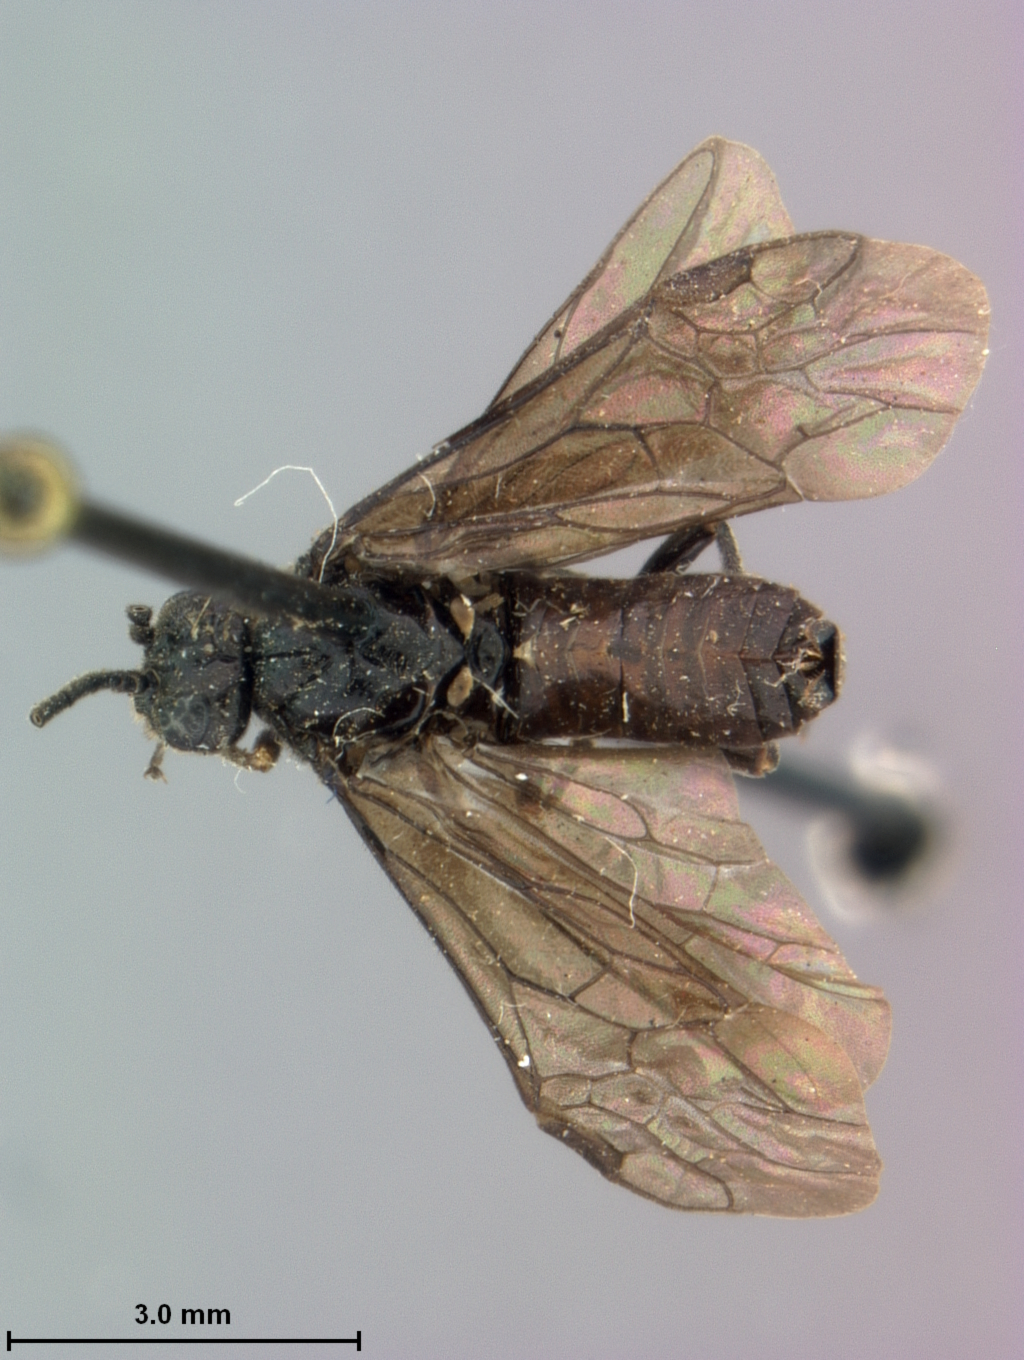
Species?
Lycaota fusca
